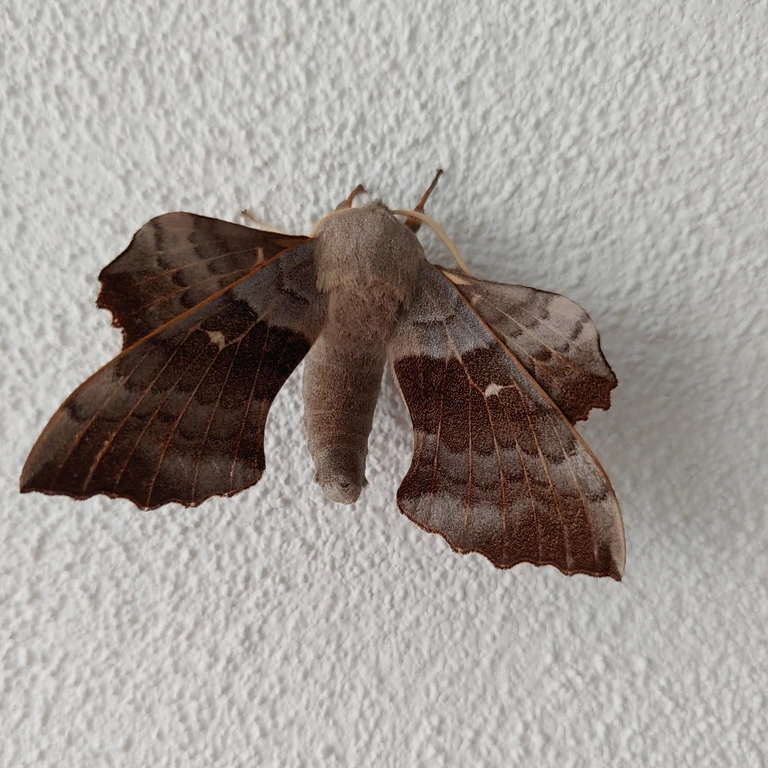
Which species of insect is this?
Laothoe populi
